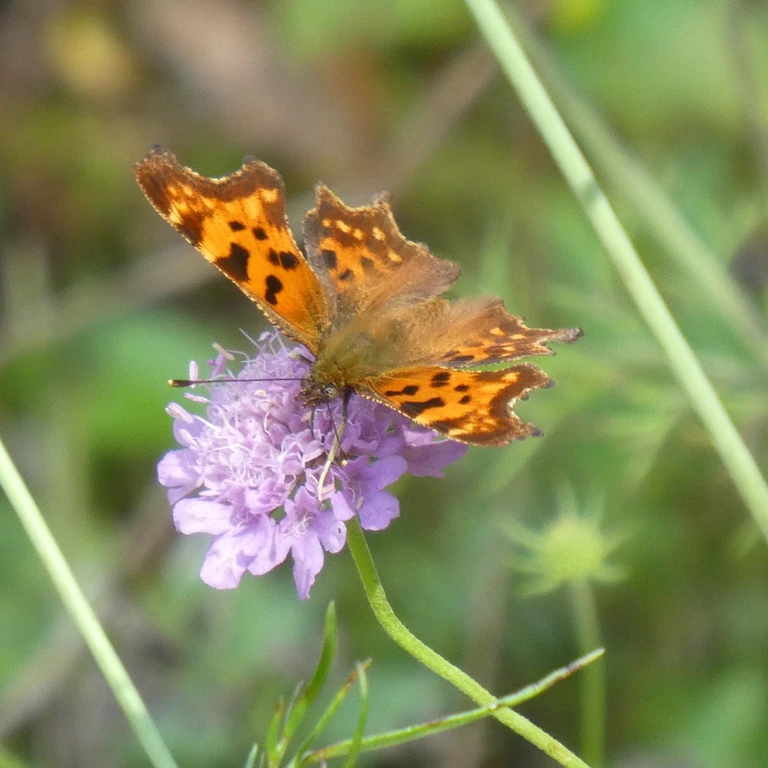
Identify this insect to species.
Polygonia c-album
